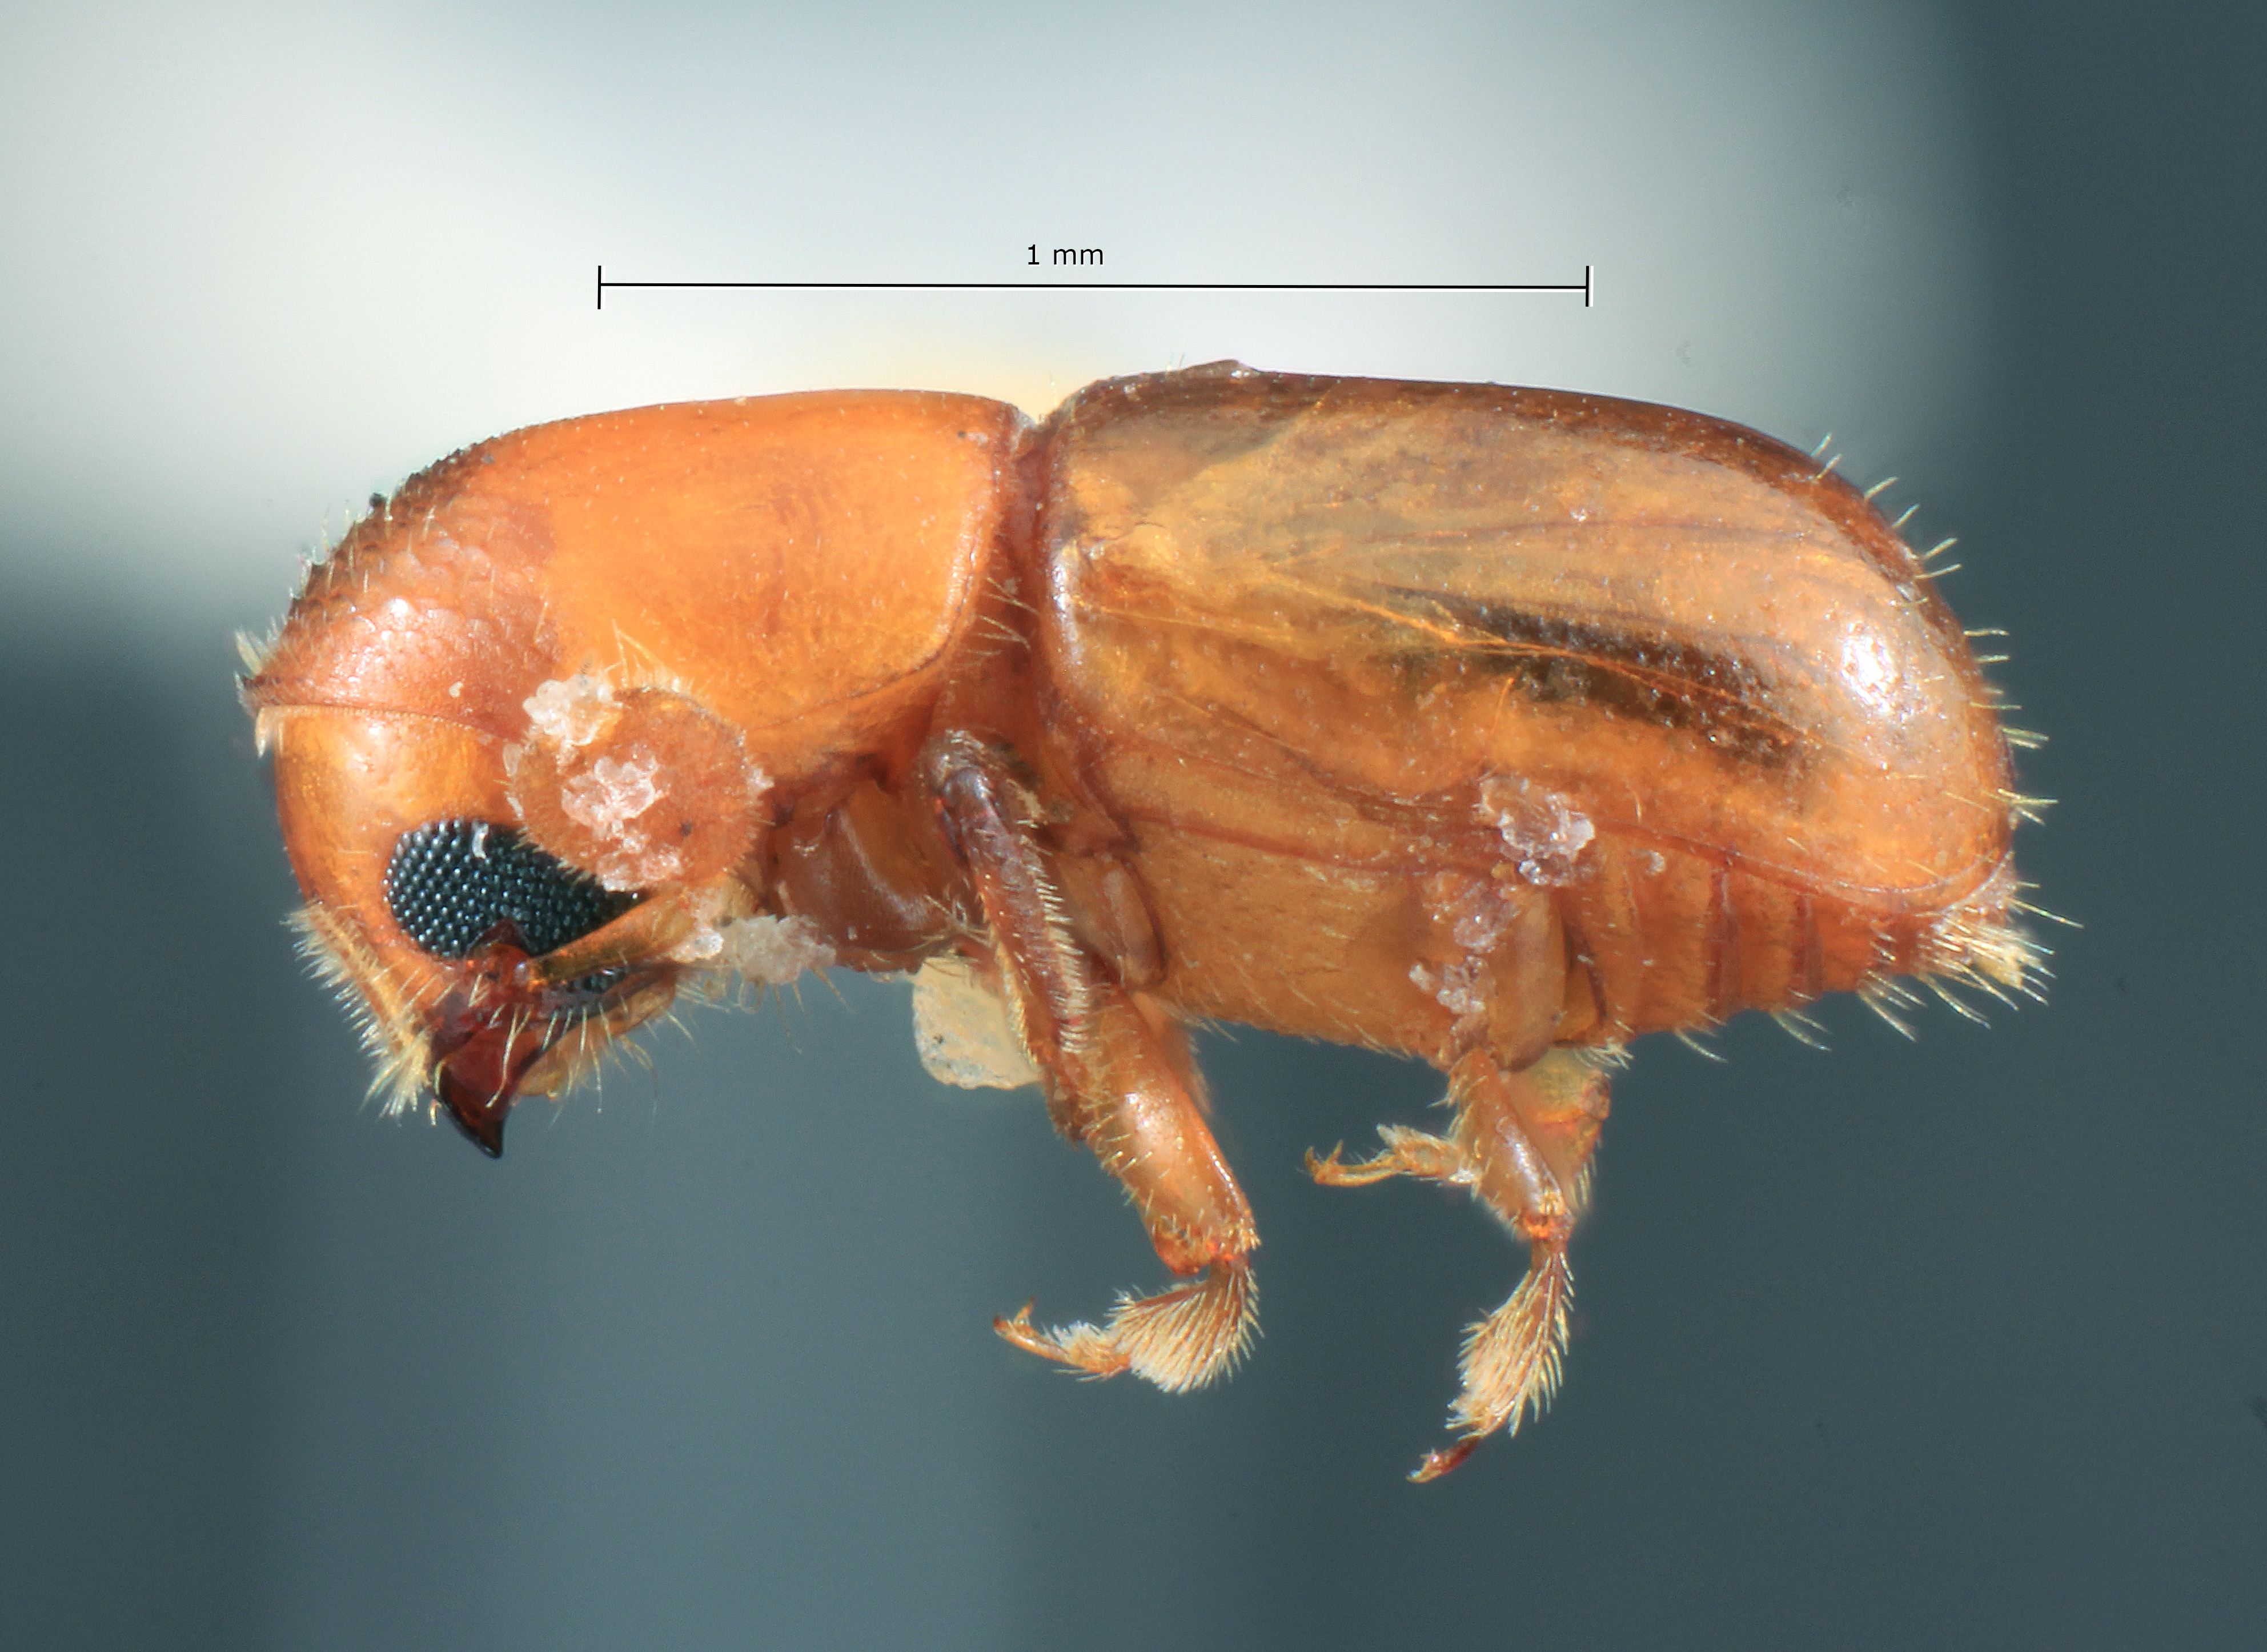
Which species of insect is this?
Corthylocurus aguacatensis
